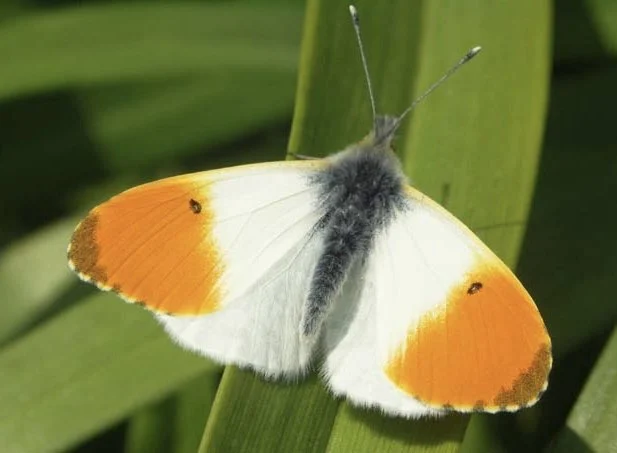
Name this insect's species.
Anthocharis cardamines
